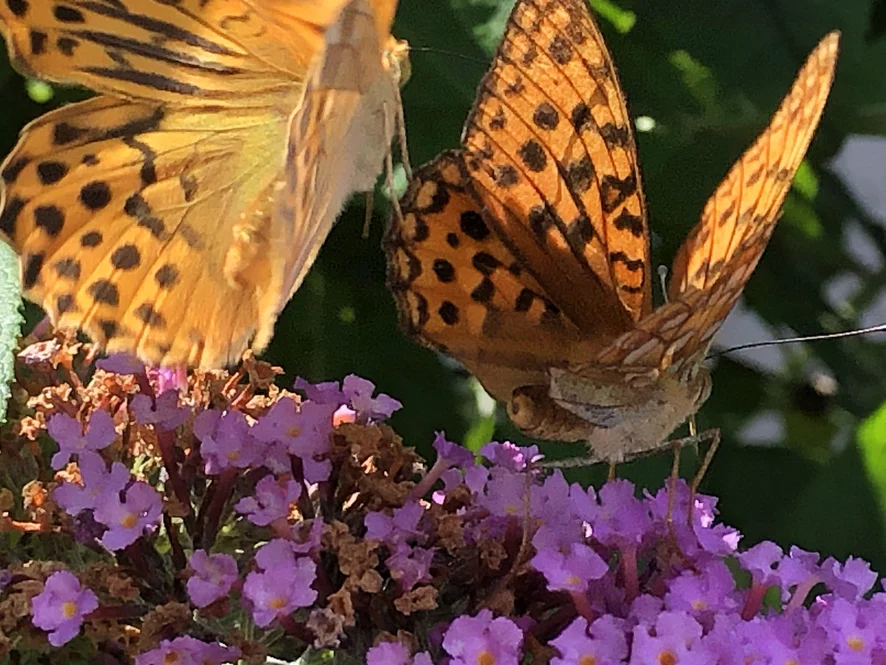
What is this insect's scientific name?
Argynnis paphia
